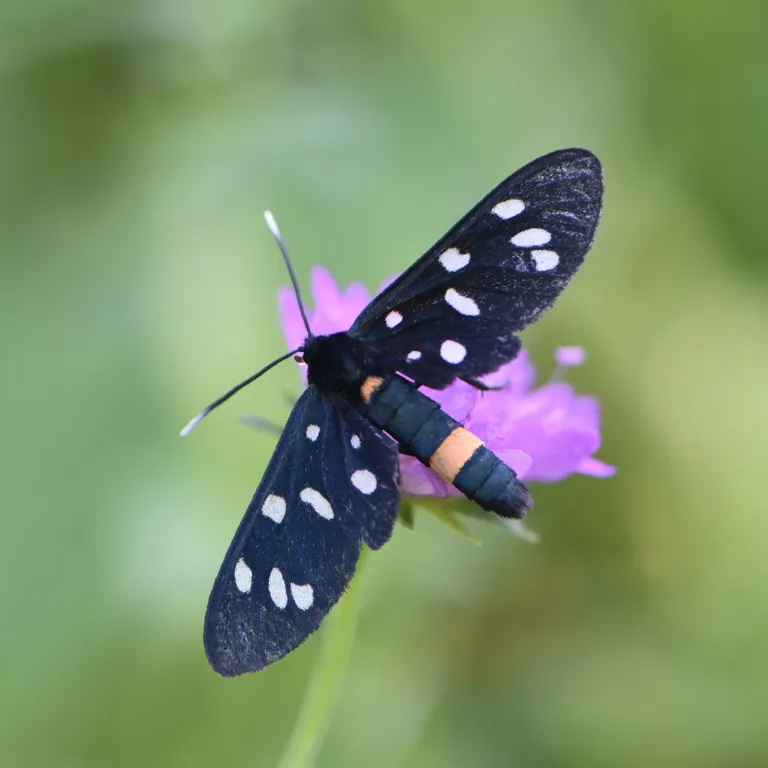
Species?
Amata phegea
